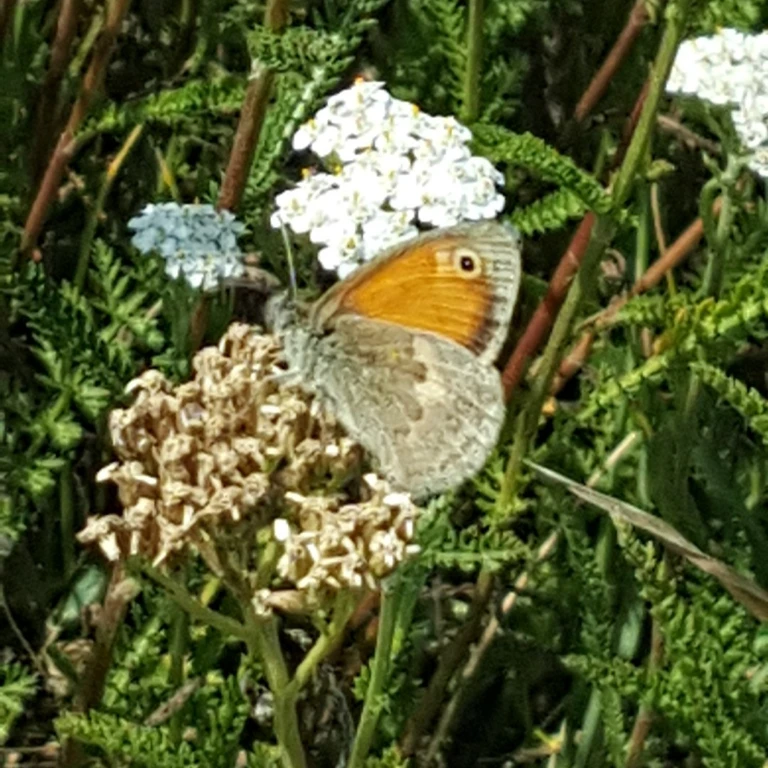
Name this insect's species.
Coenonympha pamphilus
